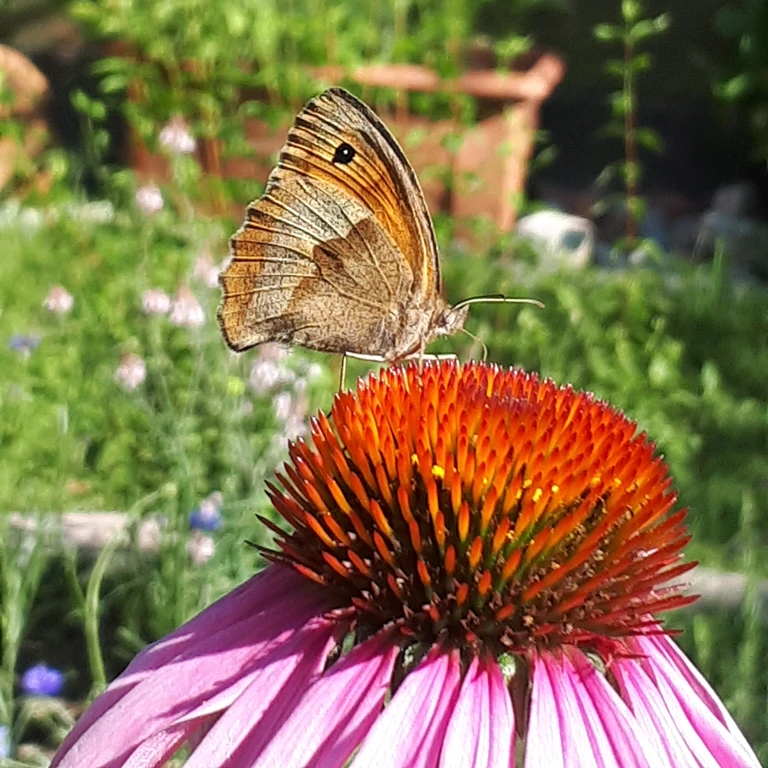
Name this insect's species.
Maniola jurtina
